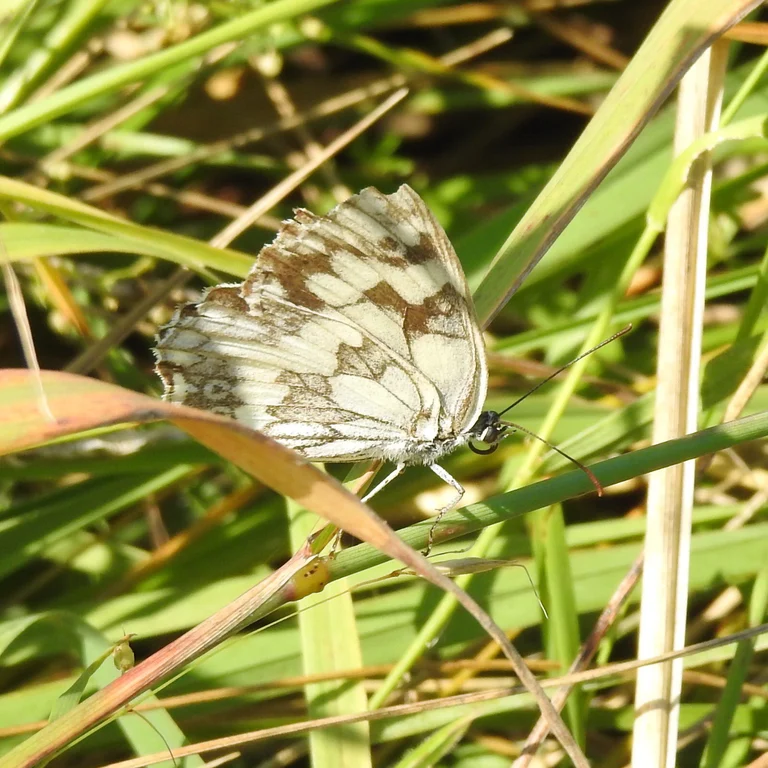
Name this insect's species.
Melanargia galathea
